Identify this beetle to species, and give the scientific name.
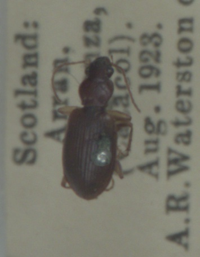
Paranchus albipes
